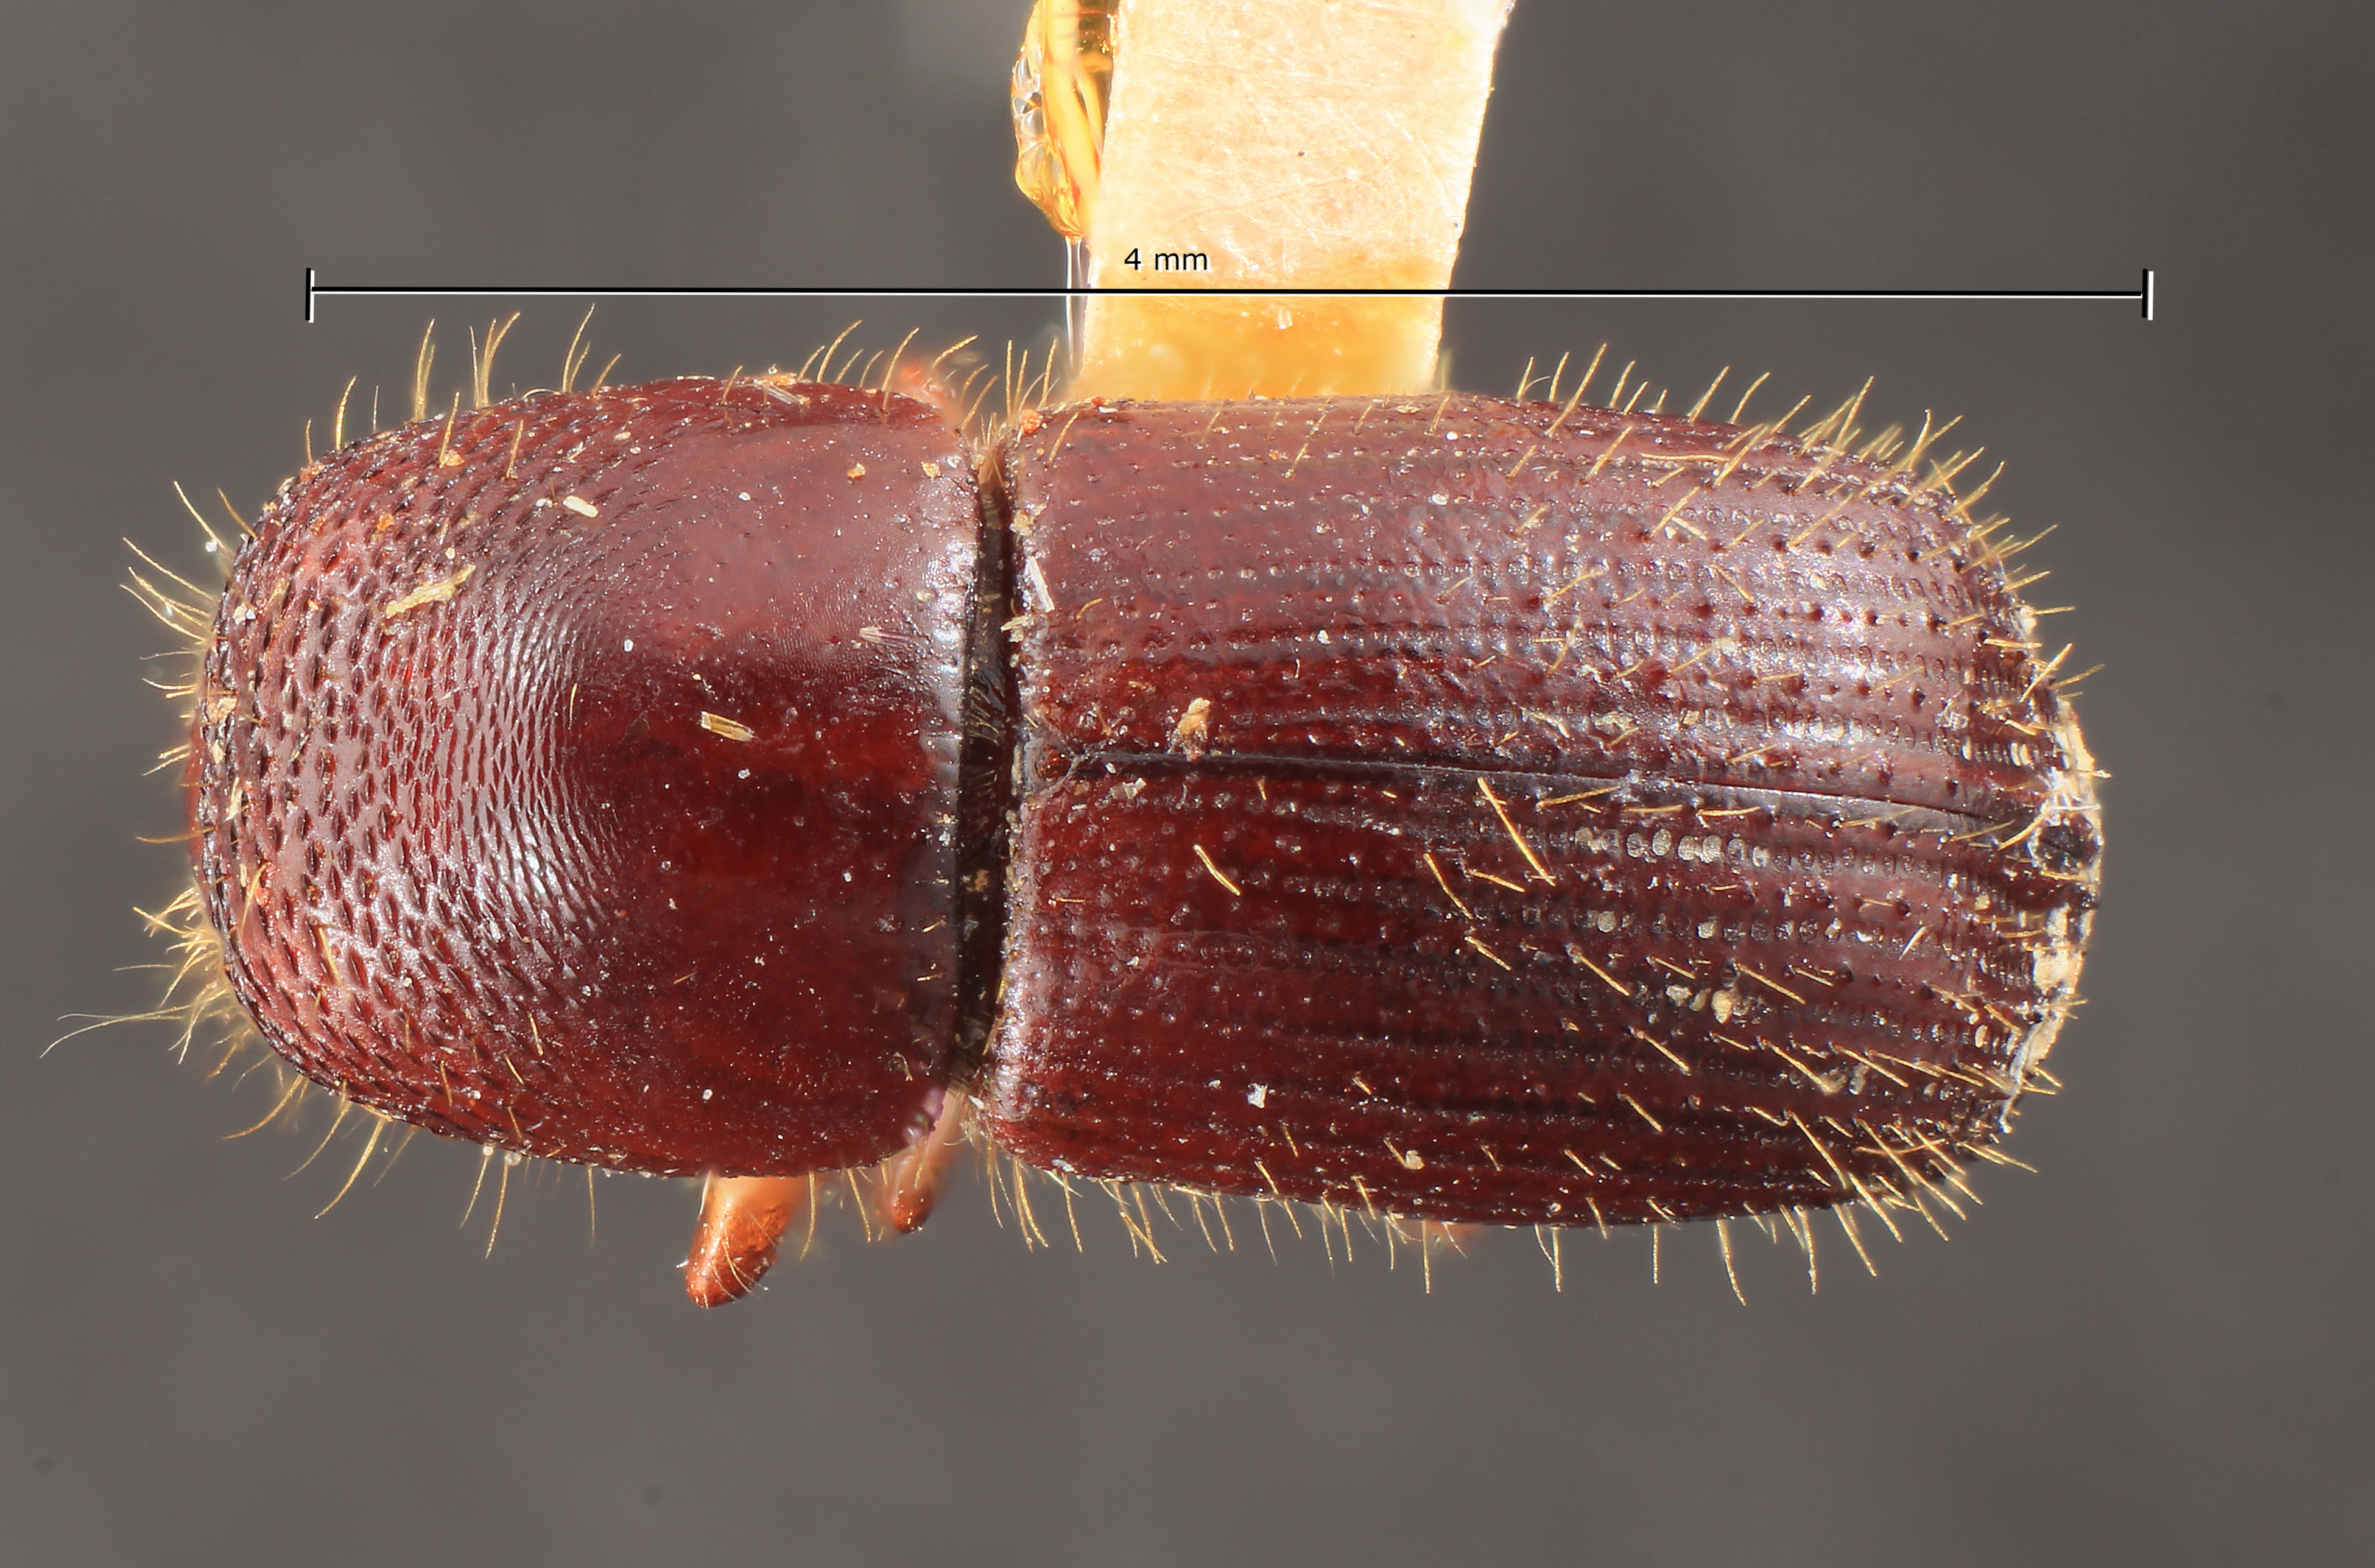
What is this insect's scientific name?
Xyleborus quadriaticollis
